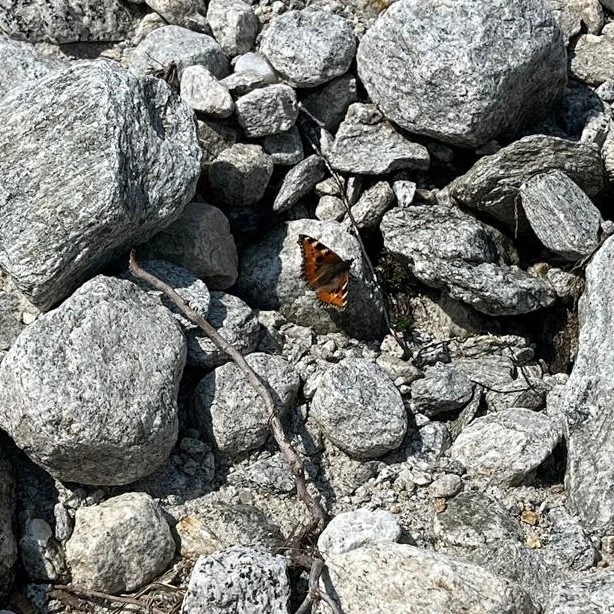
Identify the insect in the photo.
Aglais urticae
